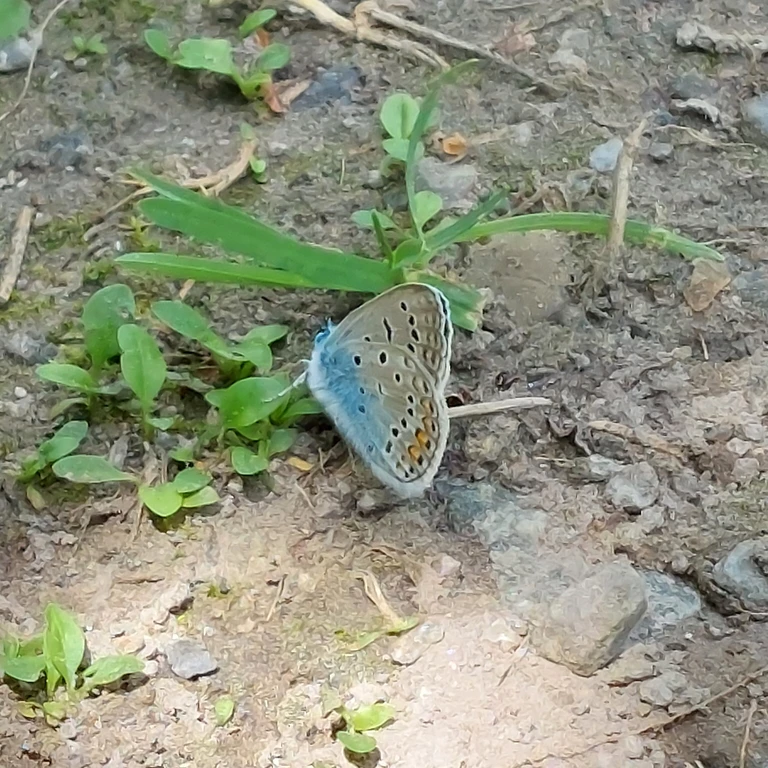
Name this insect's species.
Polyommatus icarus
